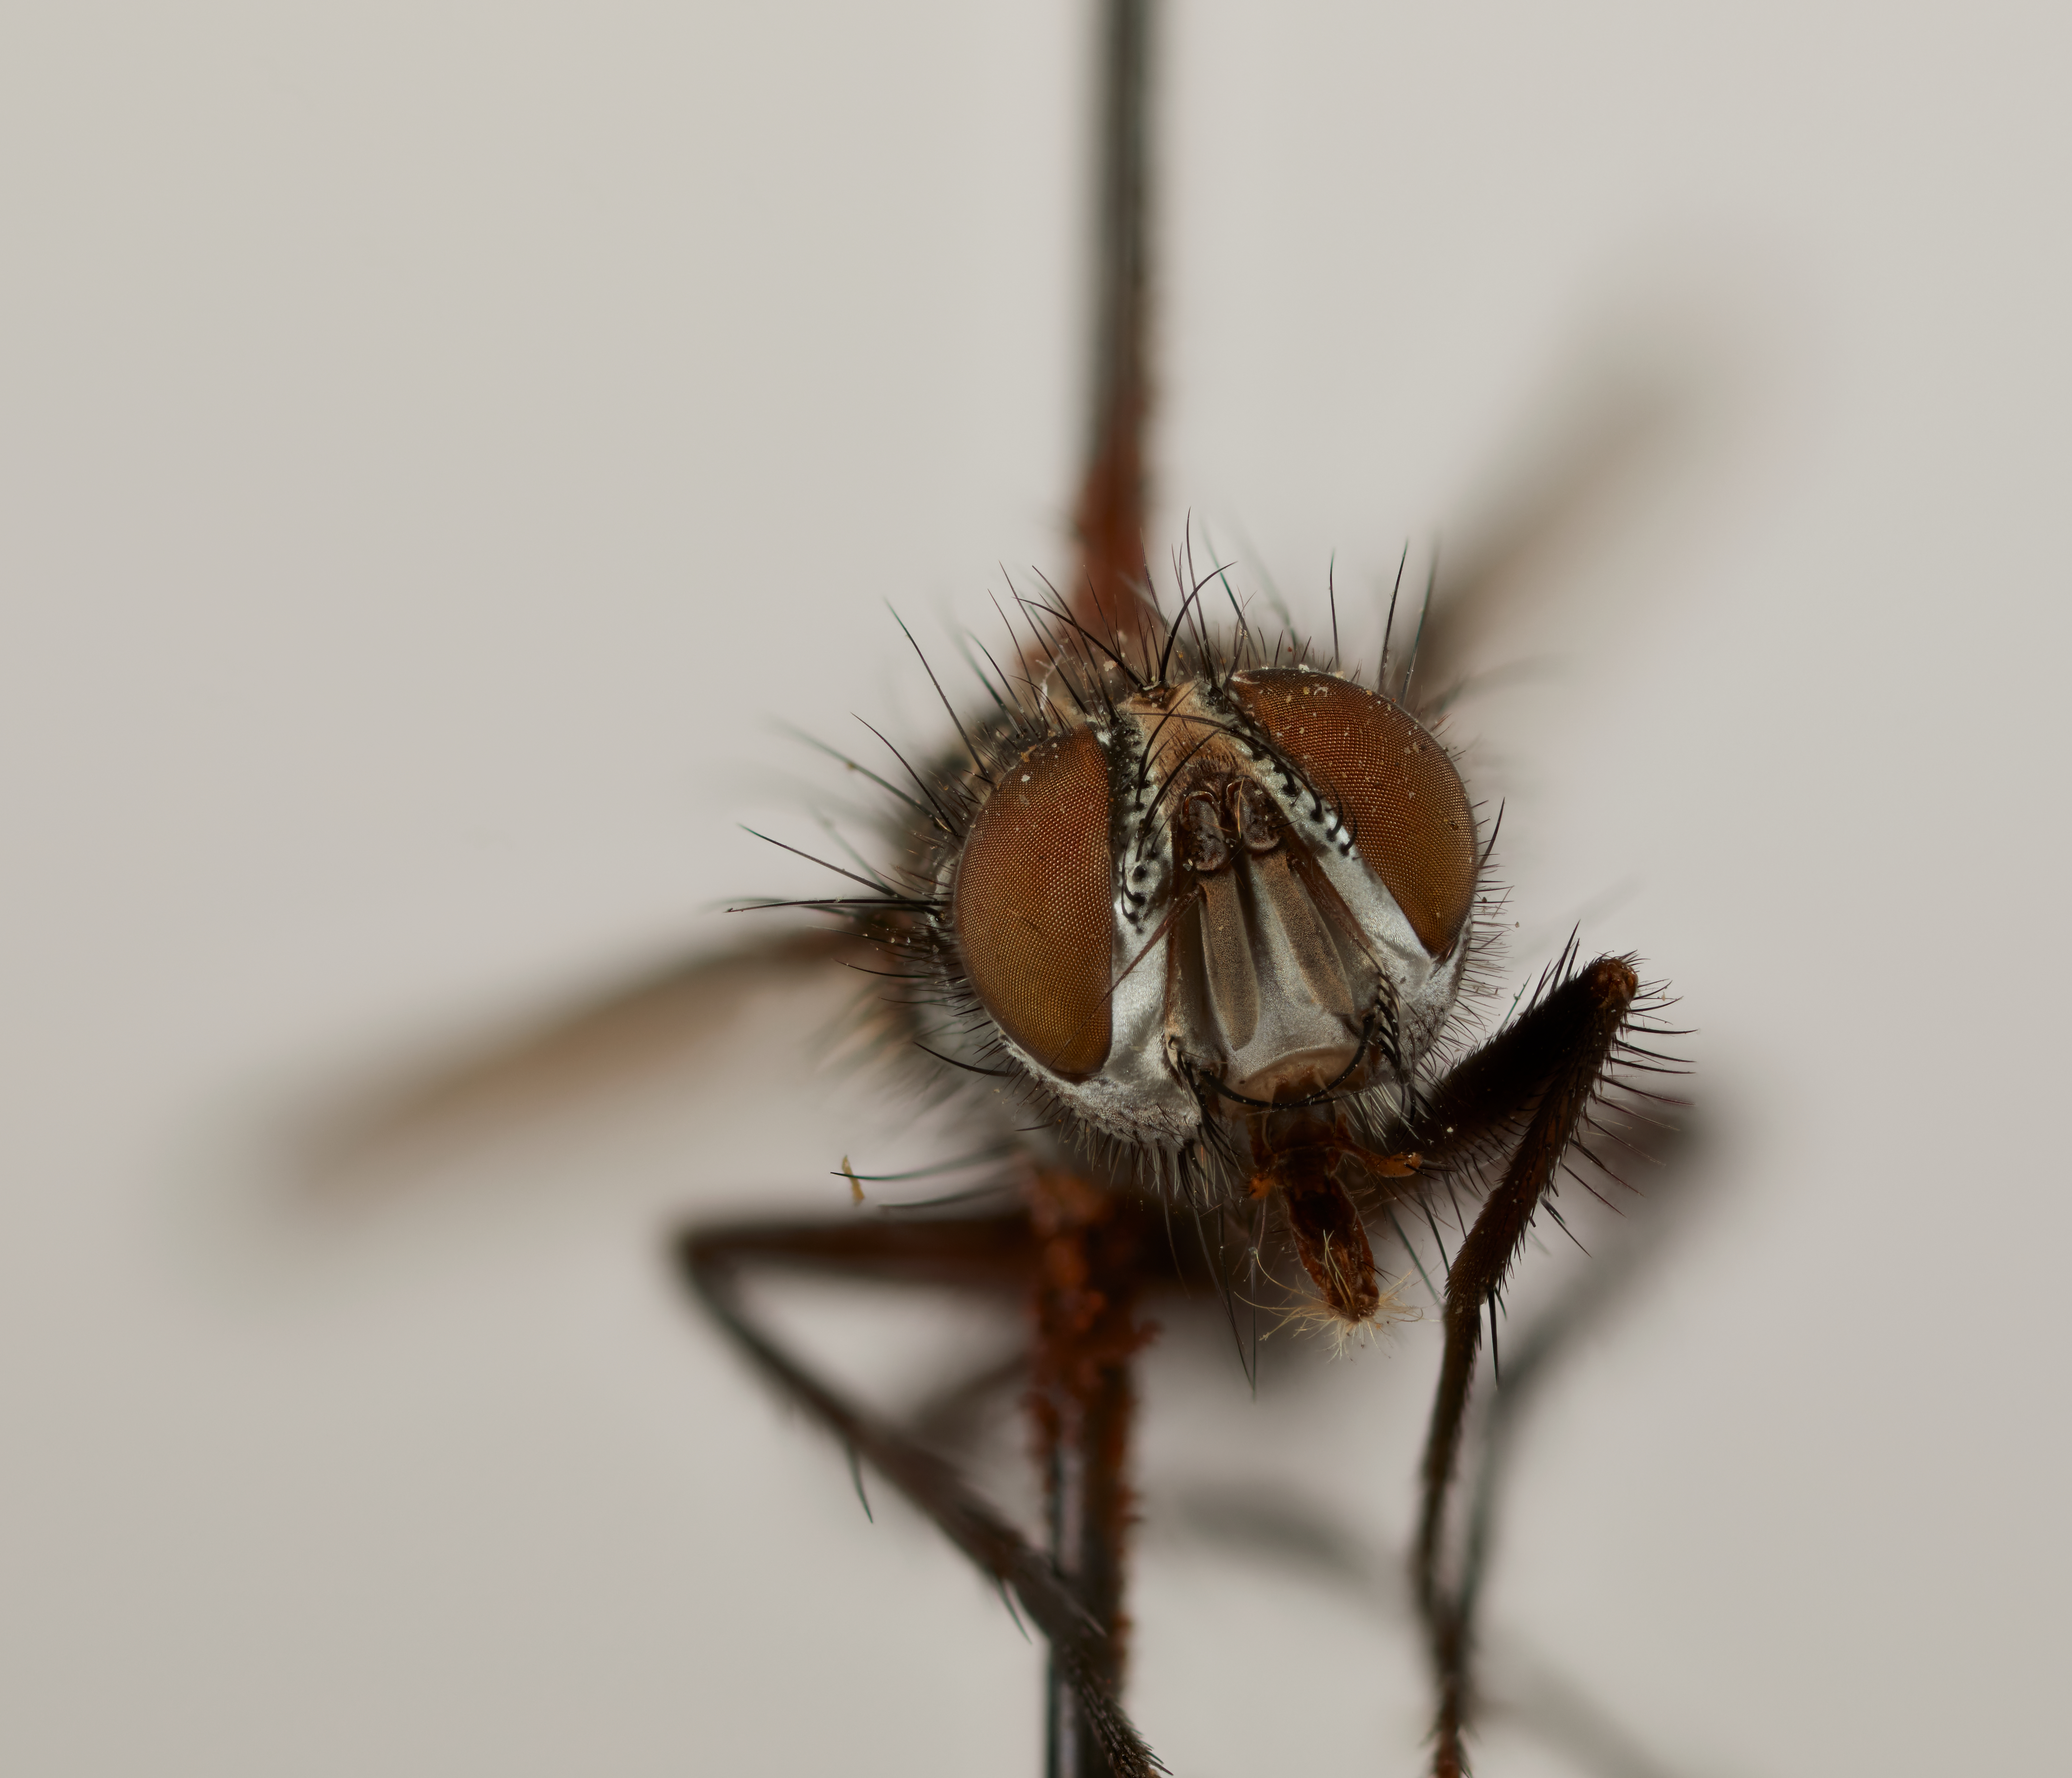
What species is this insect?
Eudexodes eggeri
